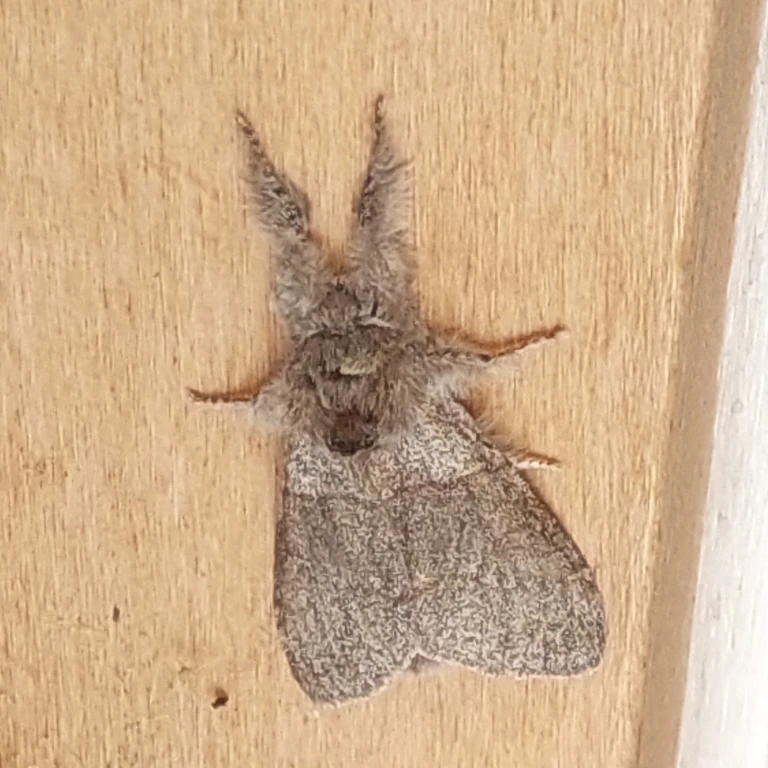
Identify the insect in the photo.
Calliteara pudibunda
